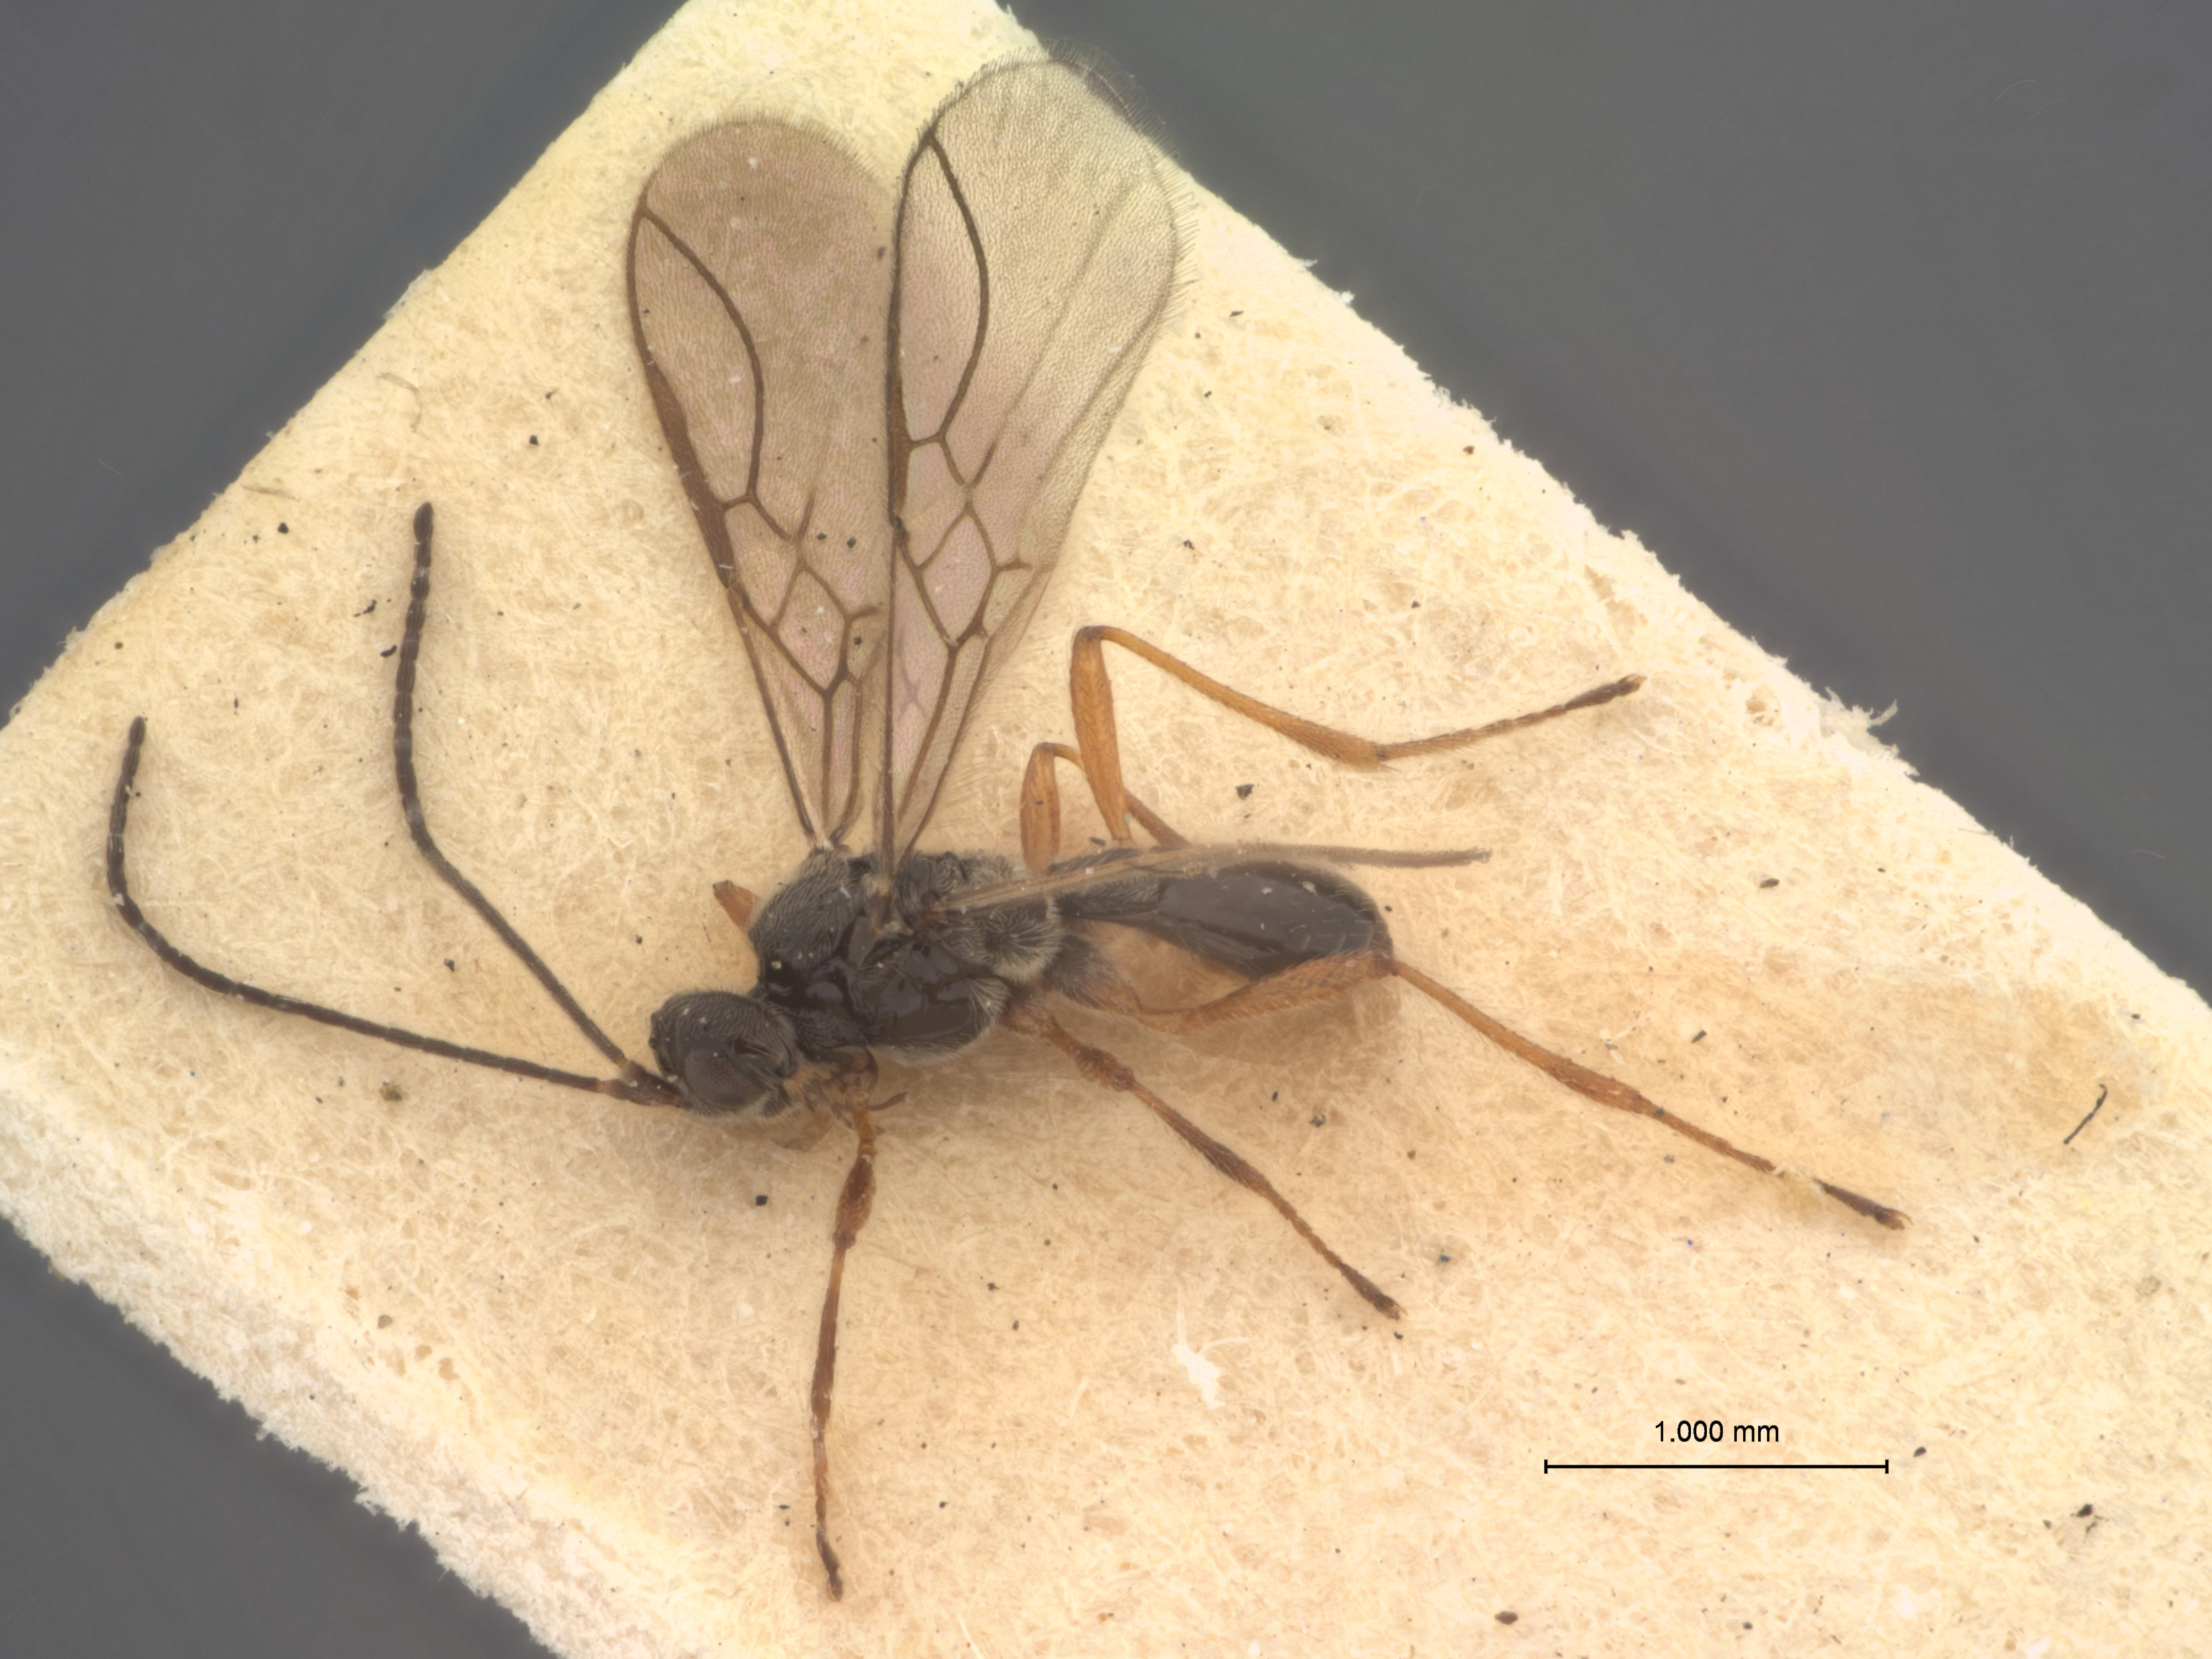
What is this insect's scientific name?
Chorebus hirtigena
